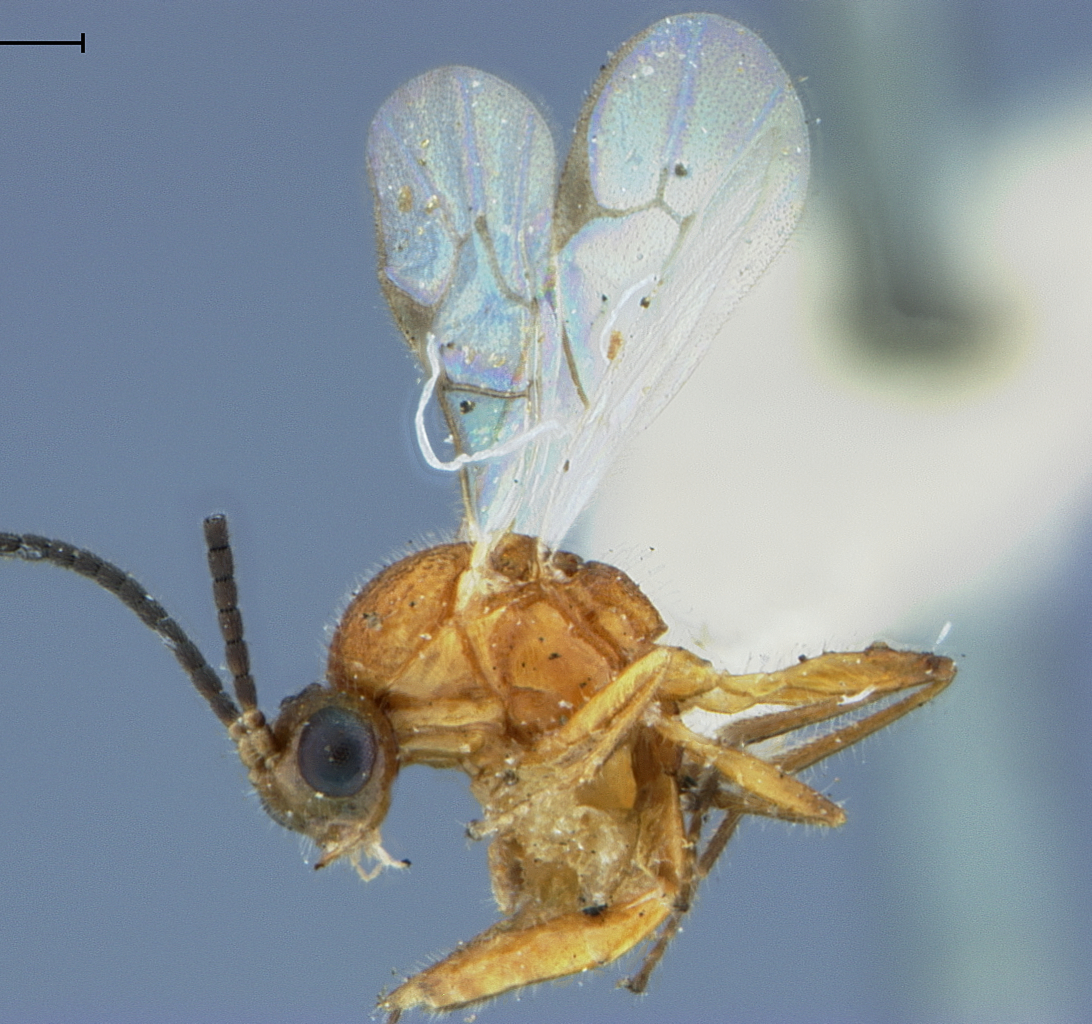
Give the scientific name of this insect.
Aphidius pinaphidis
